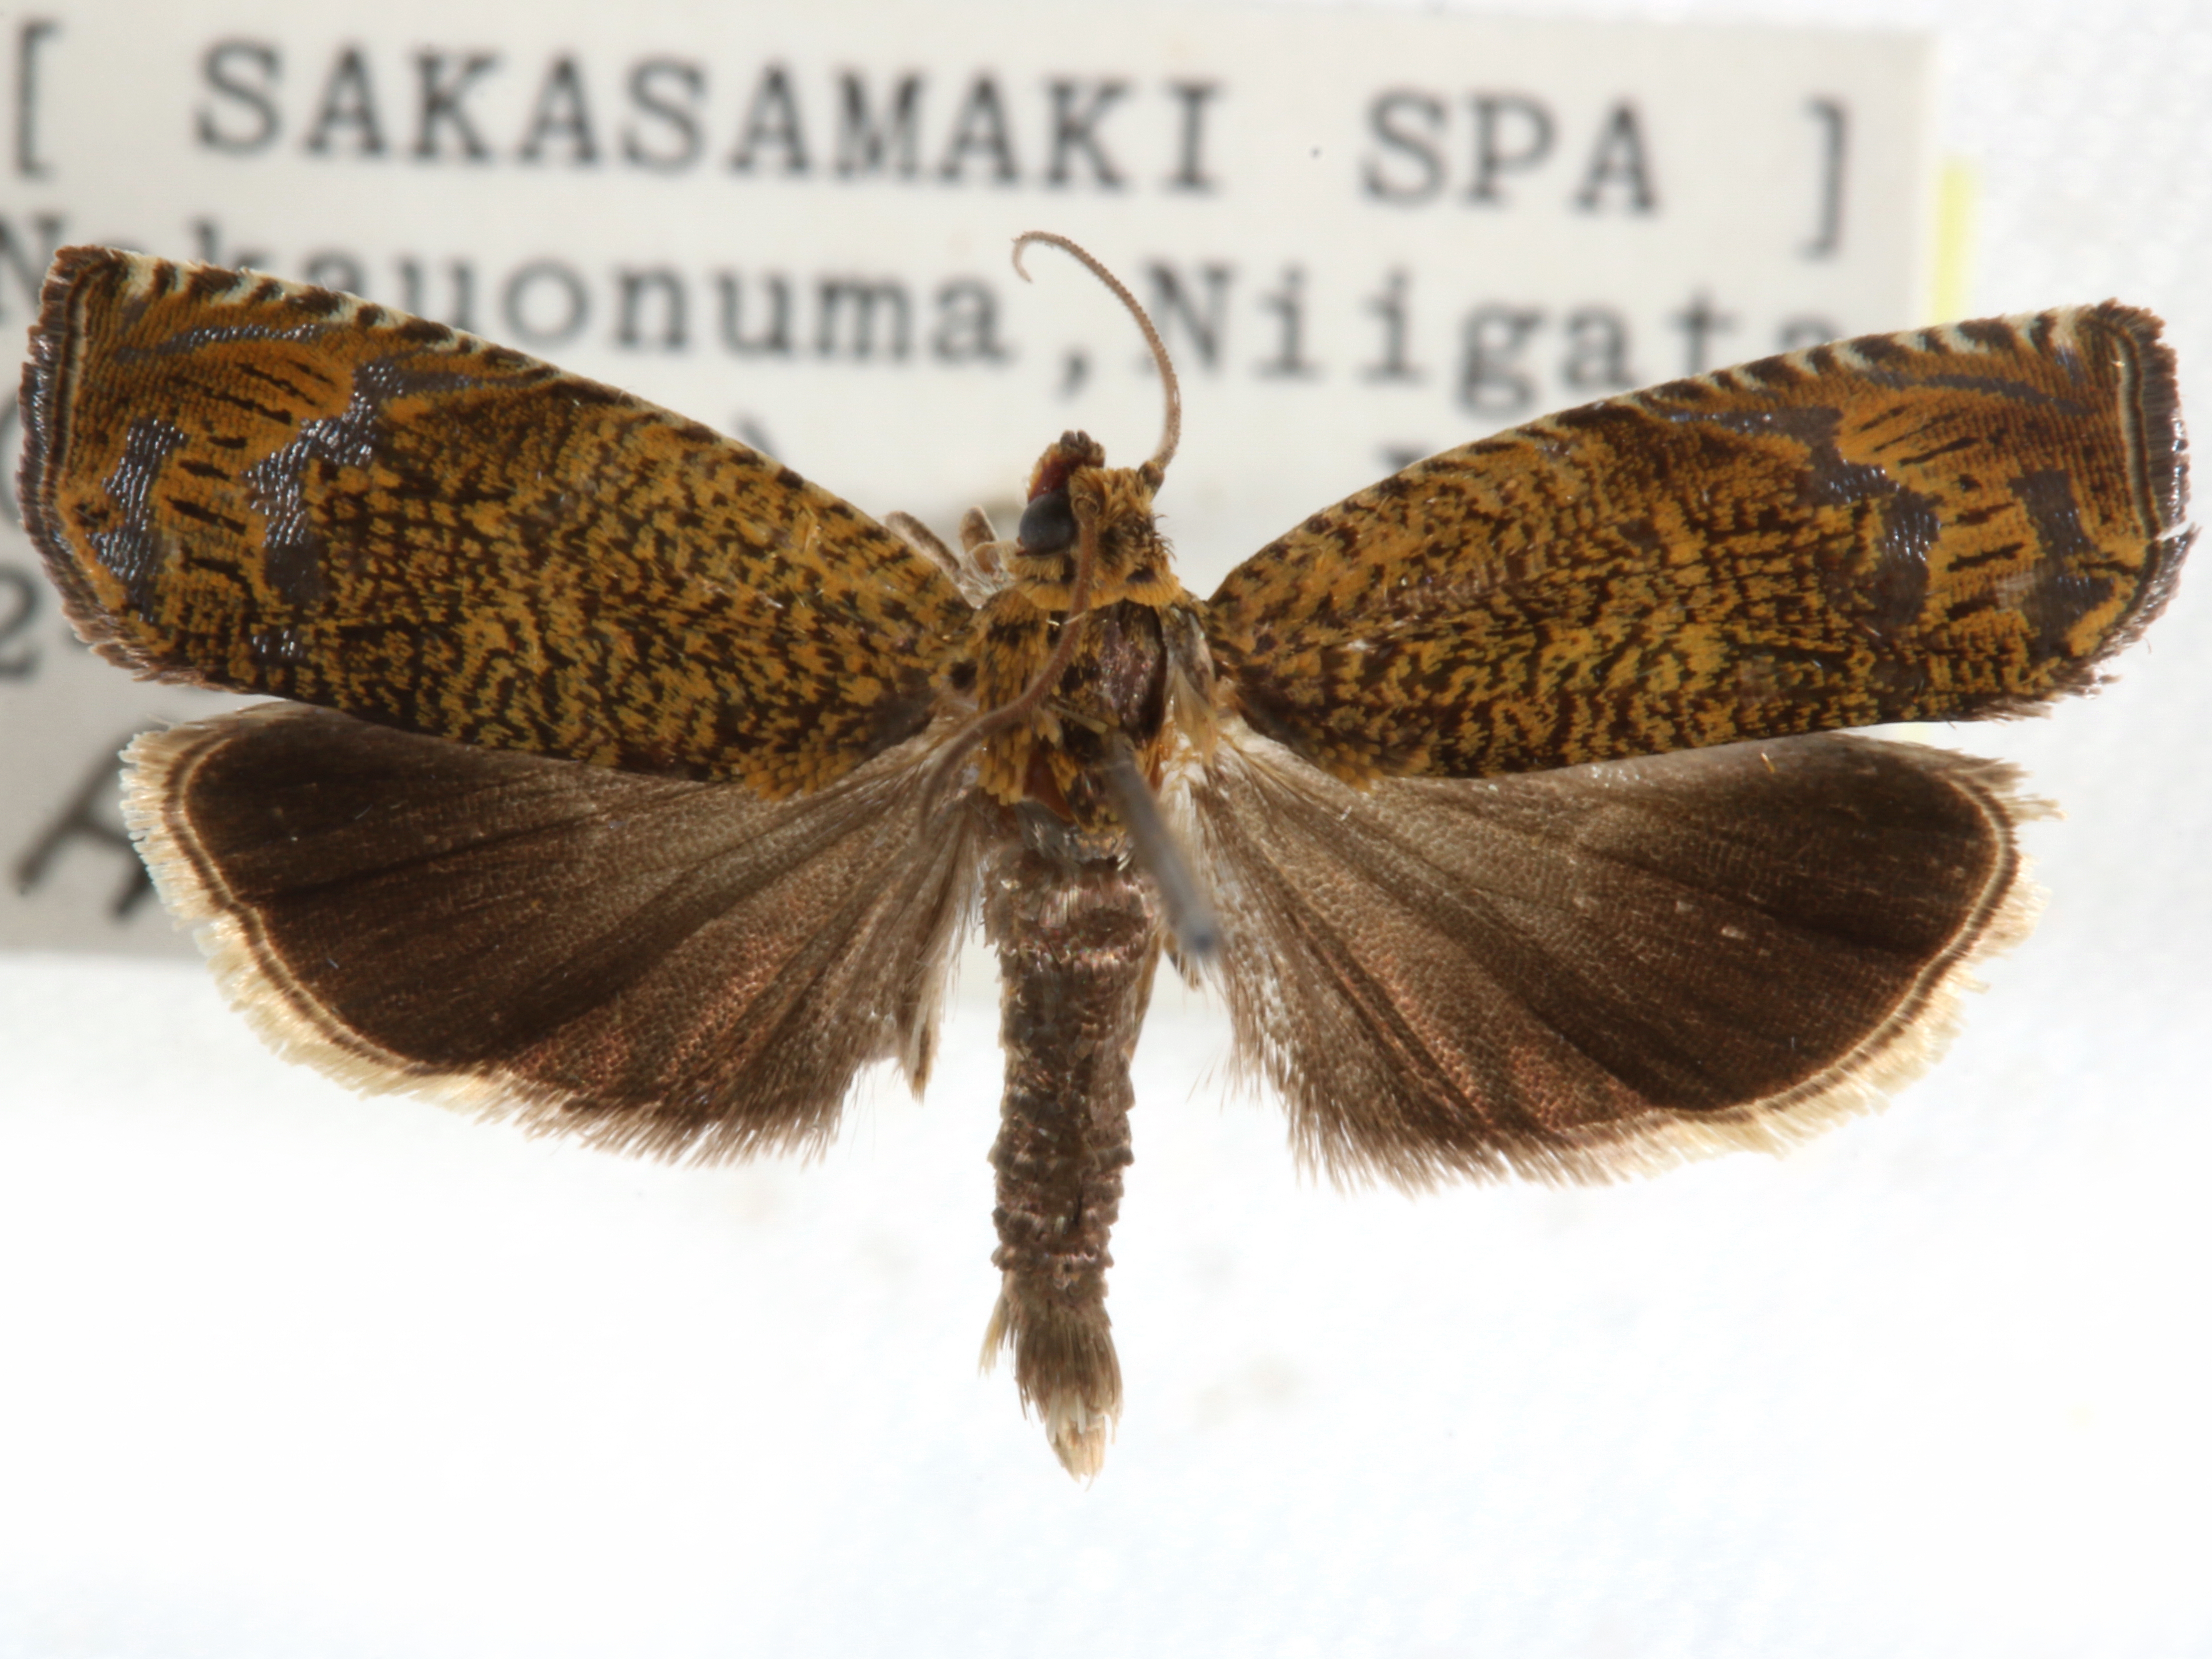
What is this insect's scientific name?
Pseudohedya retracta
